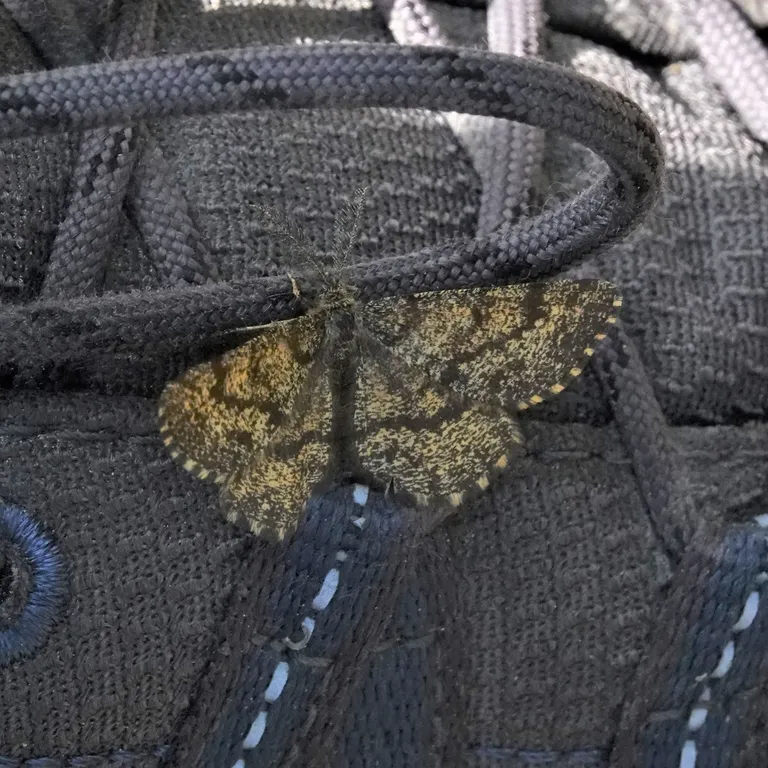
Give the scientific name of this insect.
Ematurga atomaria
